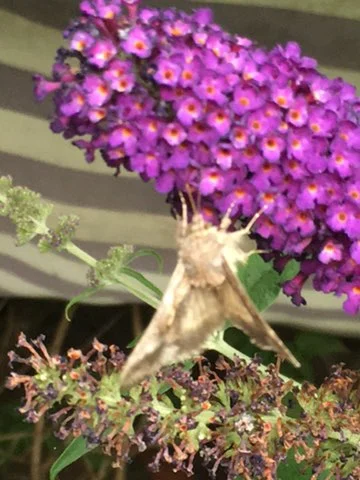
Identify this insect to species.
Autographa gamma
